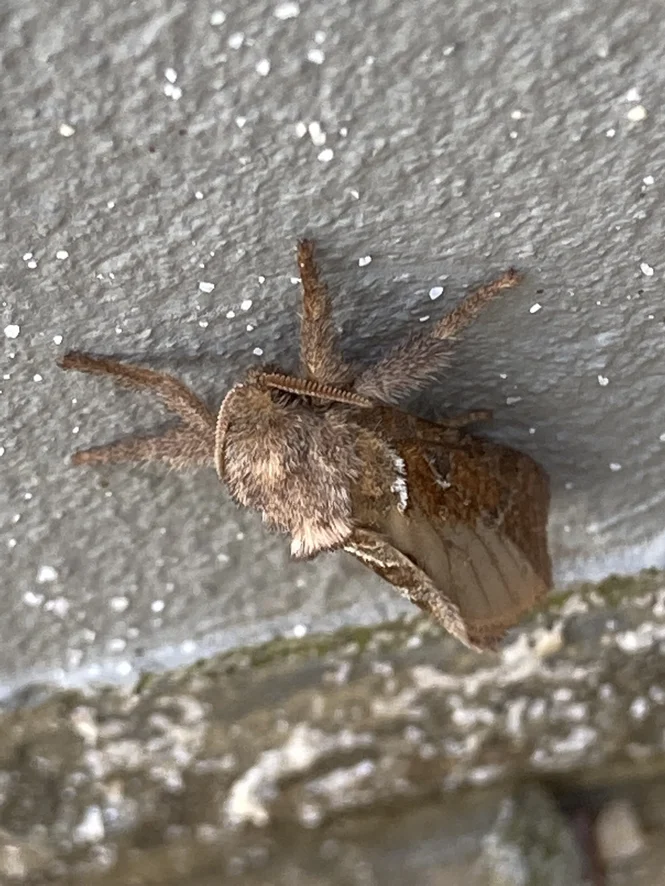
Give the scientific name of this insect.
Triodia sylvina
